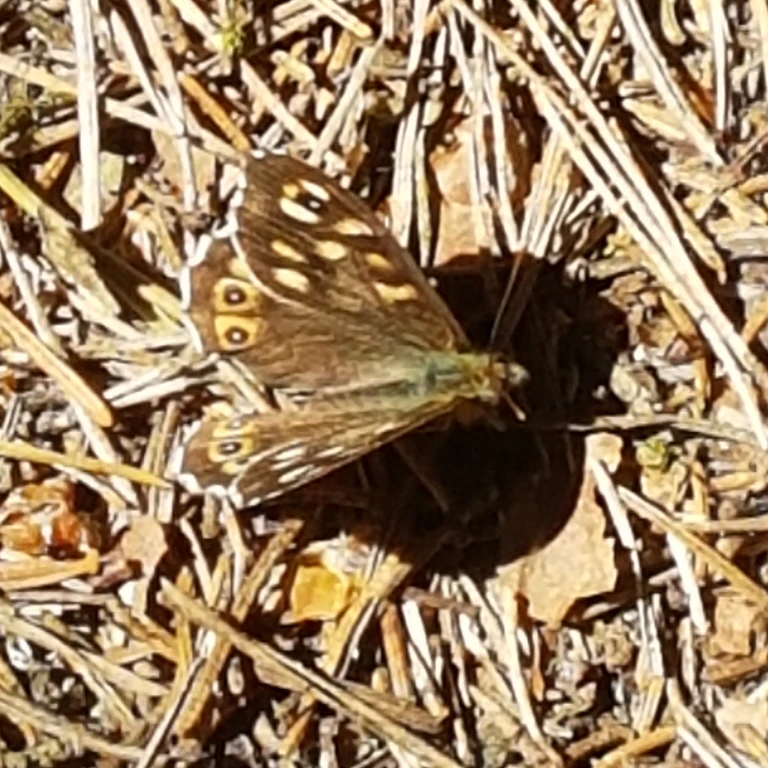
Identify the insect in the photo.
Pararge aegeria
